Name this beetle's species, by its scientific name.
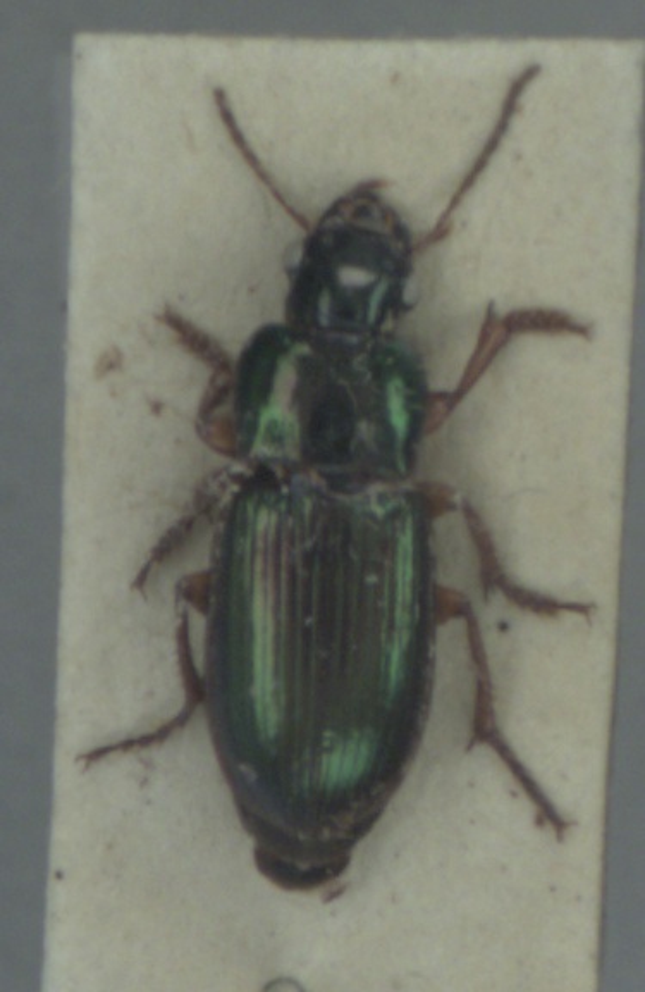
Harpalus affinis
